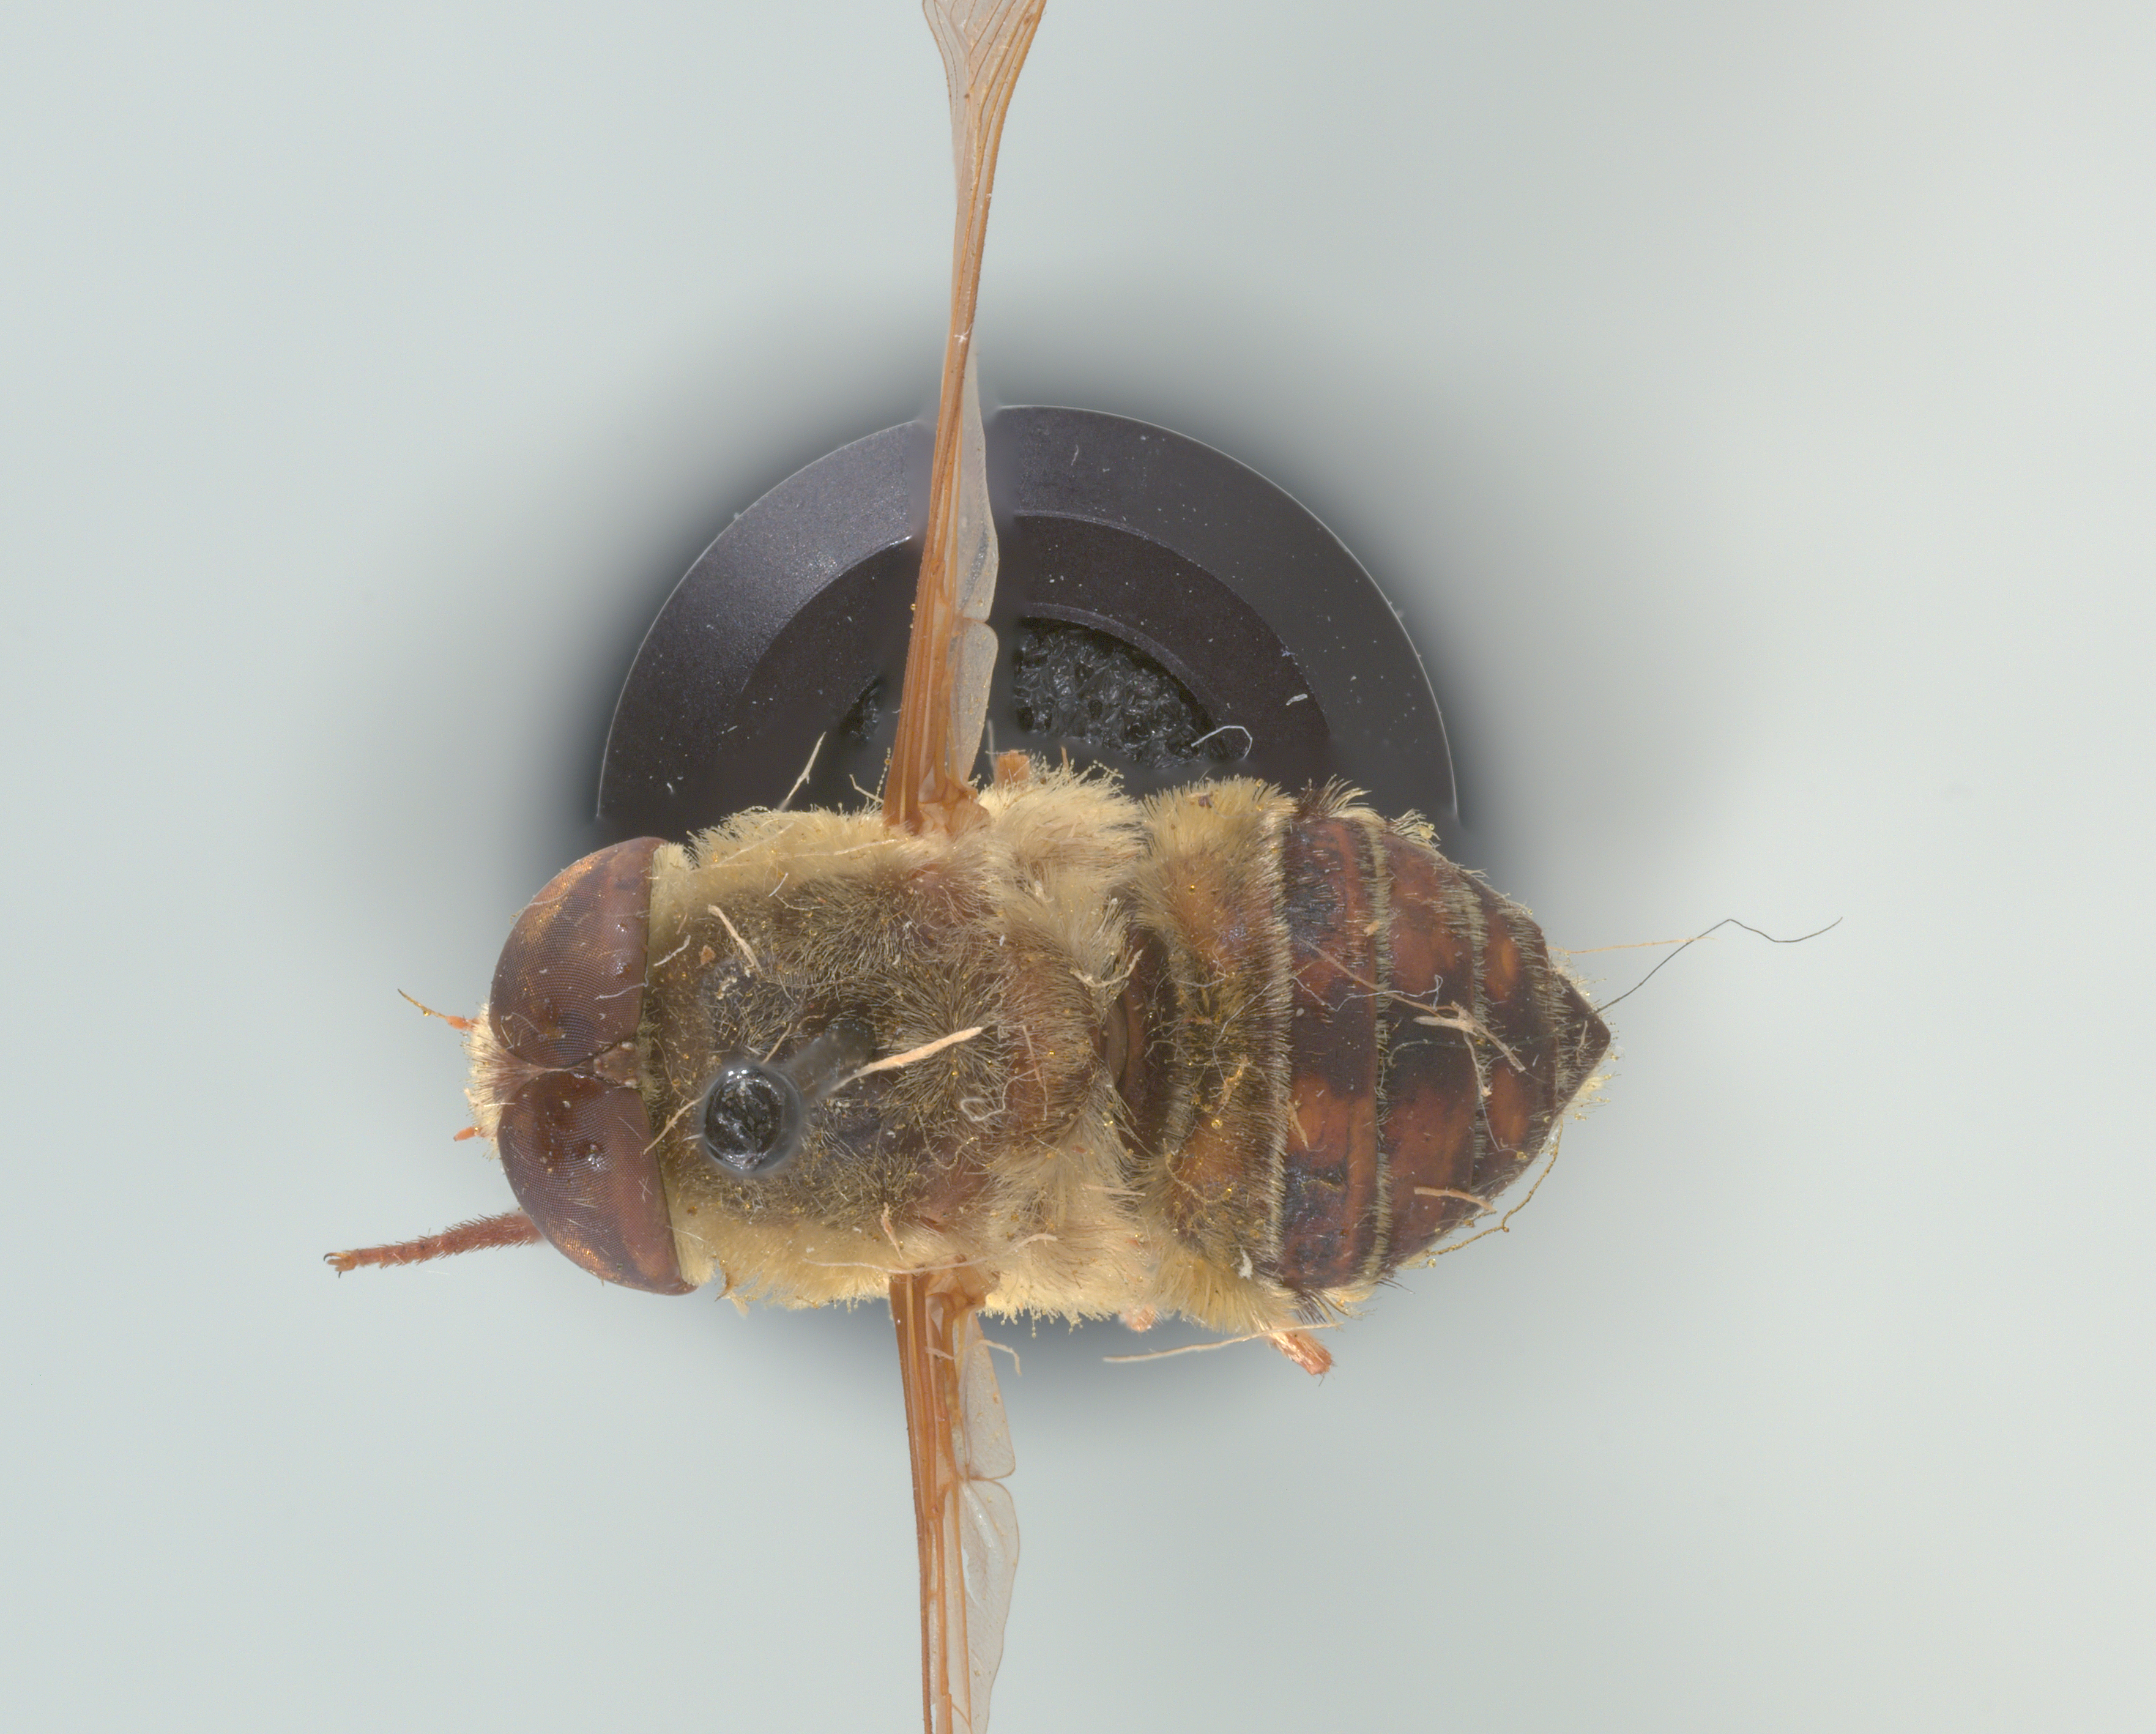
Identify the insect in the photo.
Neorhynchocephalus volaticus
